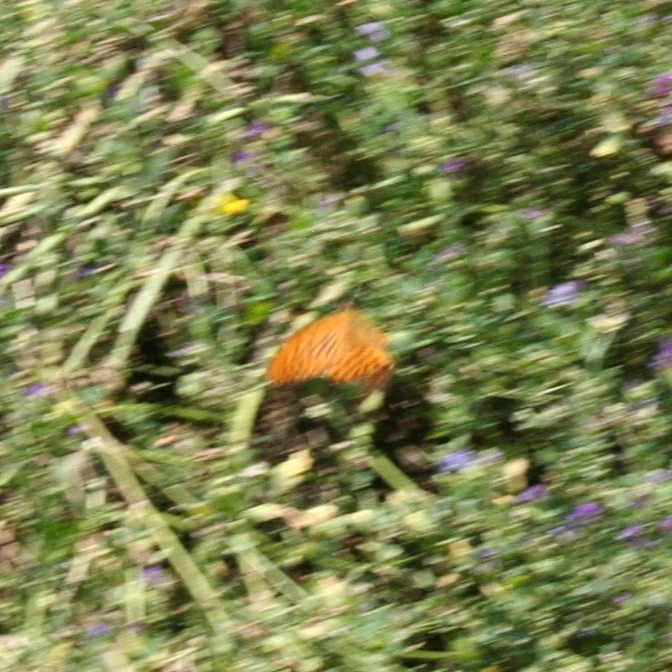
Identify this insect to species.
Argynnis paphia
